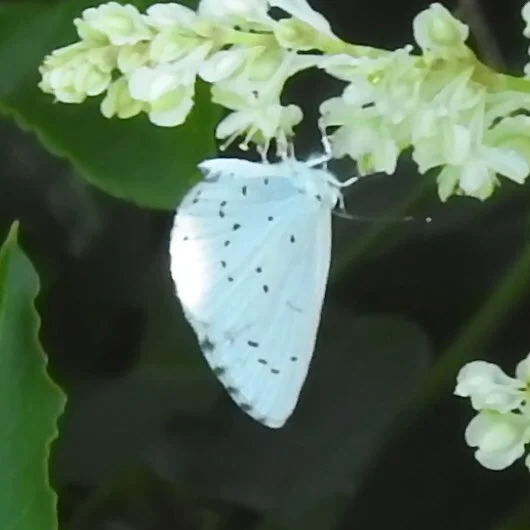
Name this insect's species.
Celastrina argiolus
